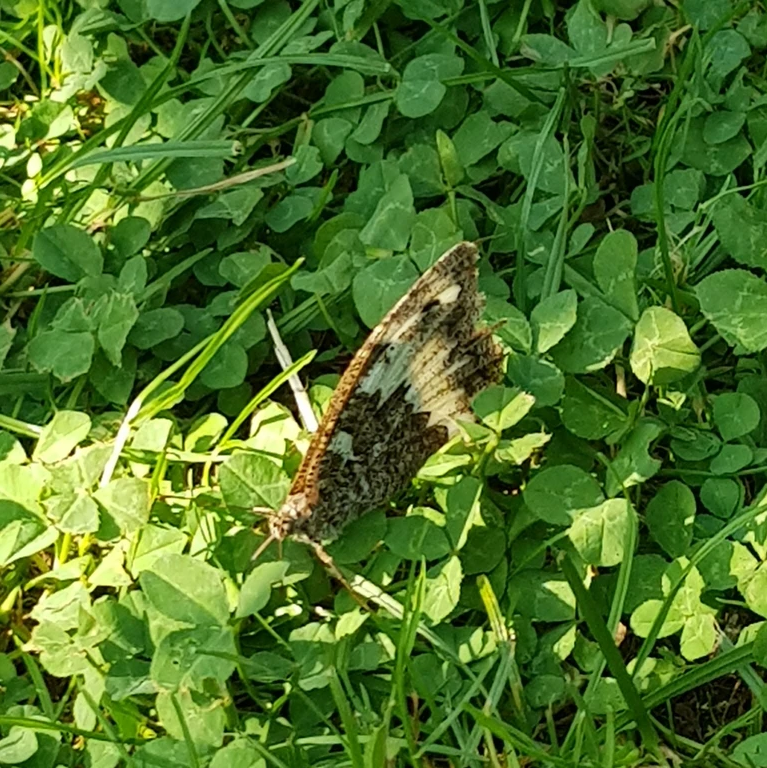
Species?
Brintesia circe
